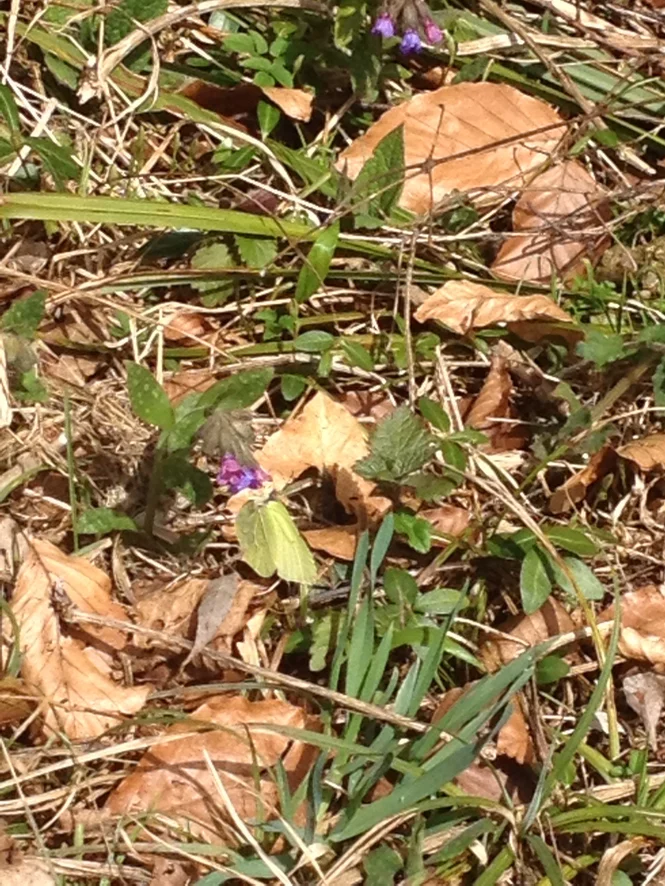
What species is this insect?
Gonepteryx rhamni
